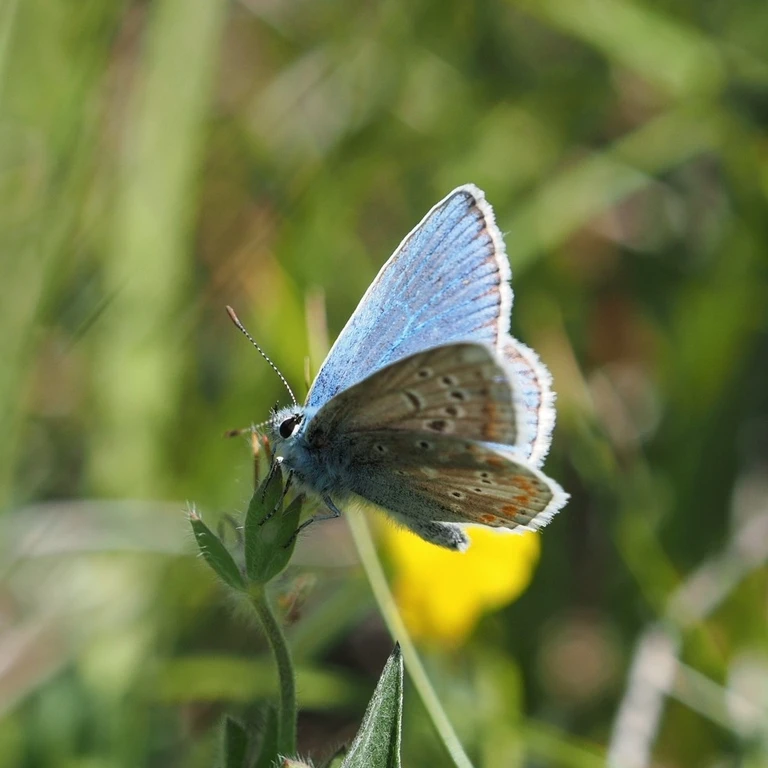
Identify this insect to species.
Polyommatus dorylas
